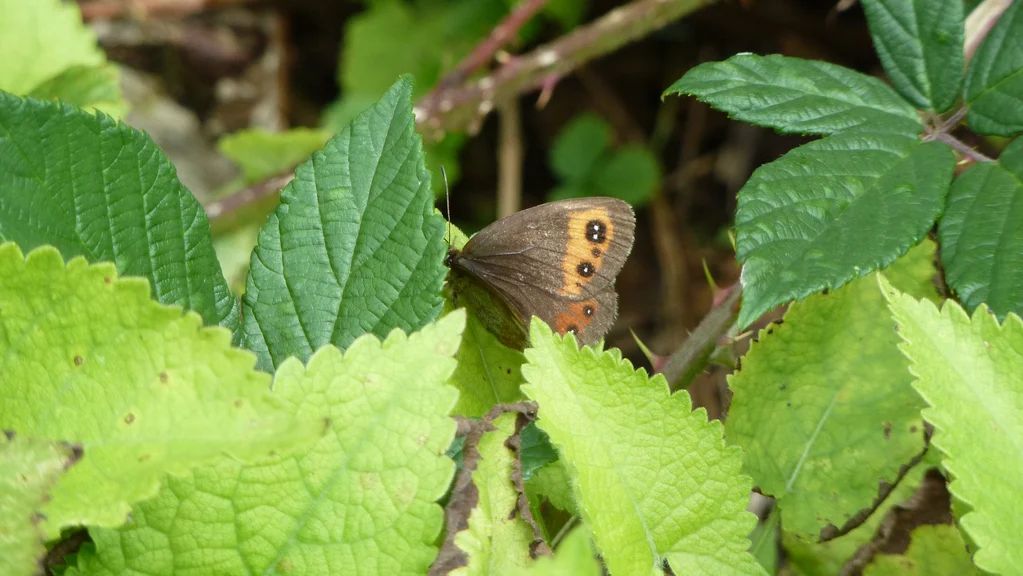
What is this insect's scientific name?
Erebia aethiops
